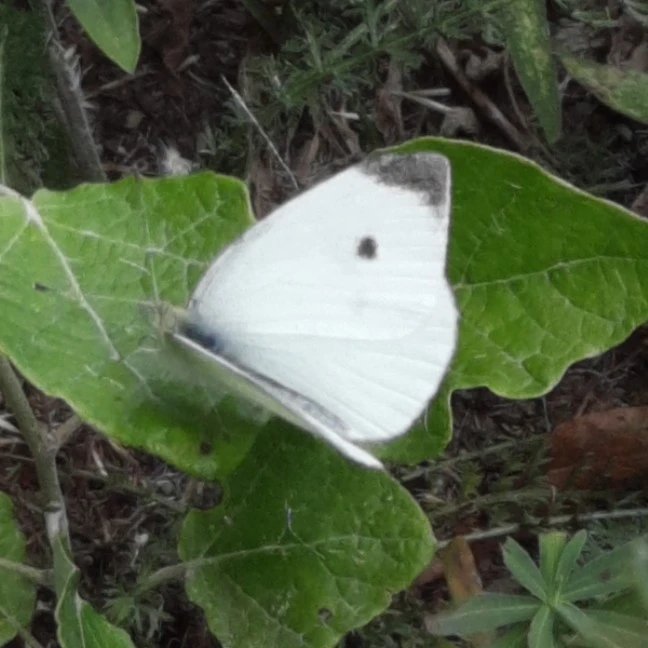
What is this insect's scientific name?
Pieris rapae
